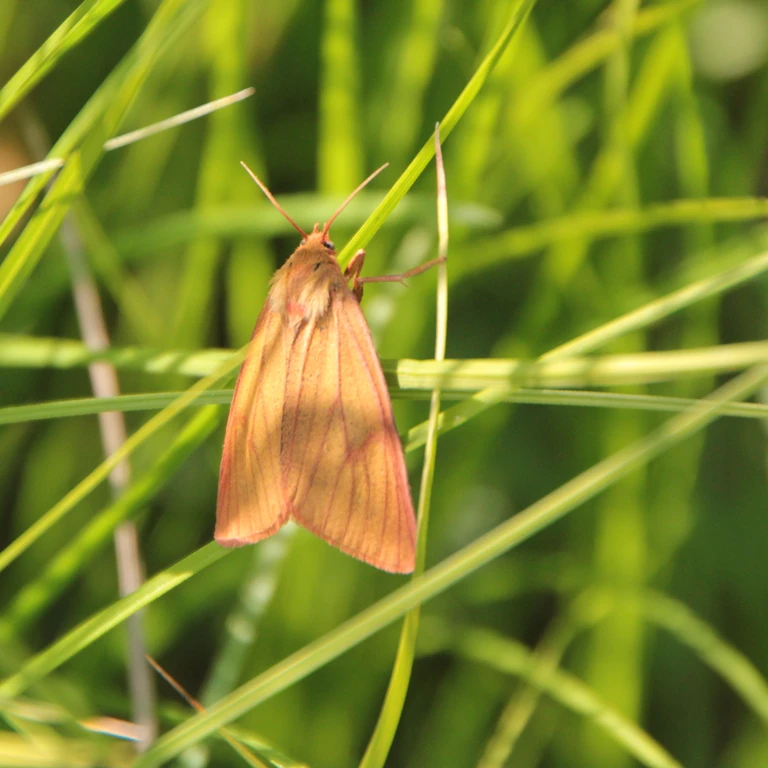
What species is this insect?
Diacrisia sannio
